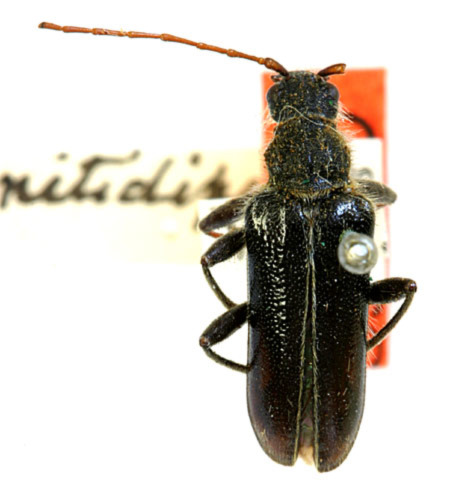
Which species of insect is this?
Cortodera nitidipennis (also Leptacmaeops nitidipennis)
